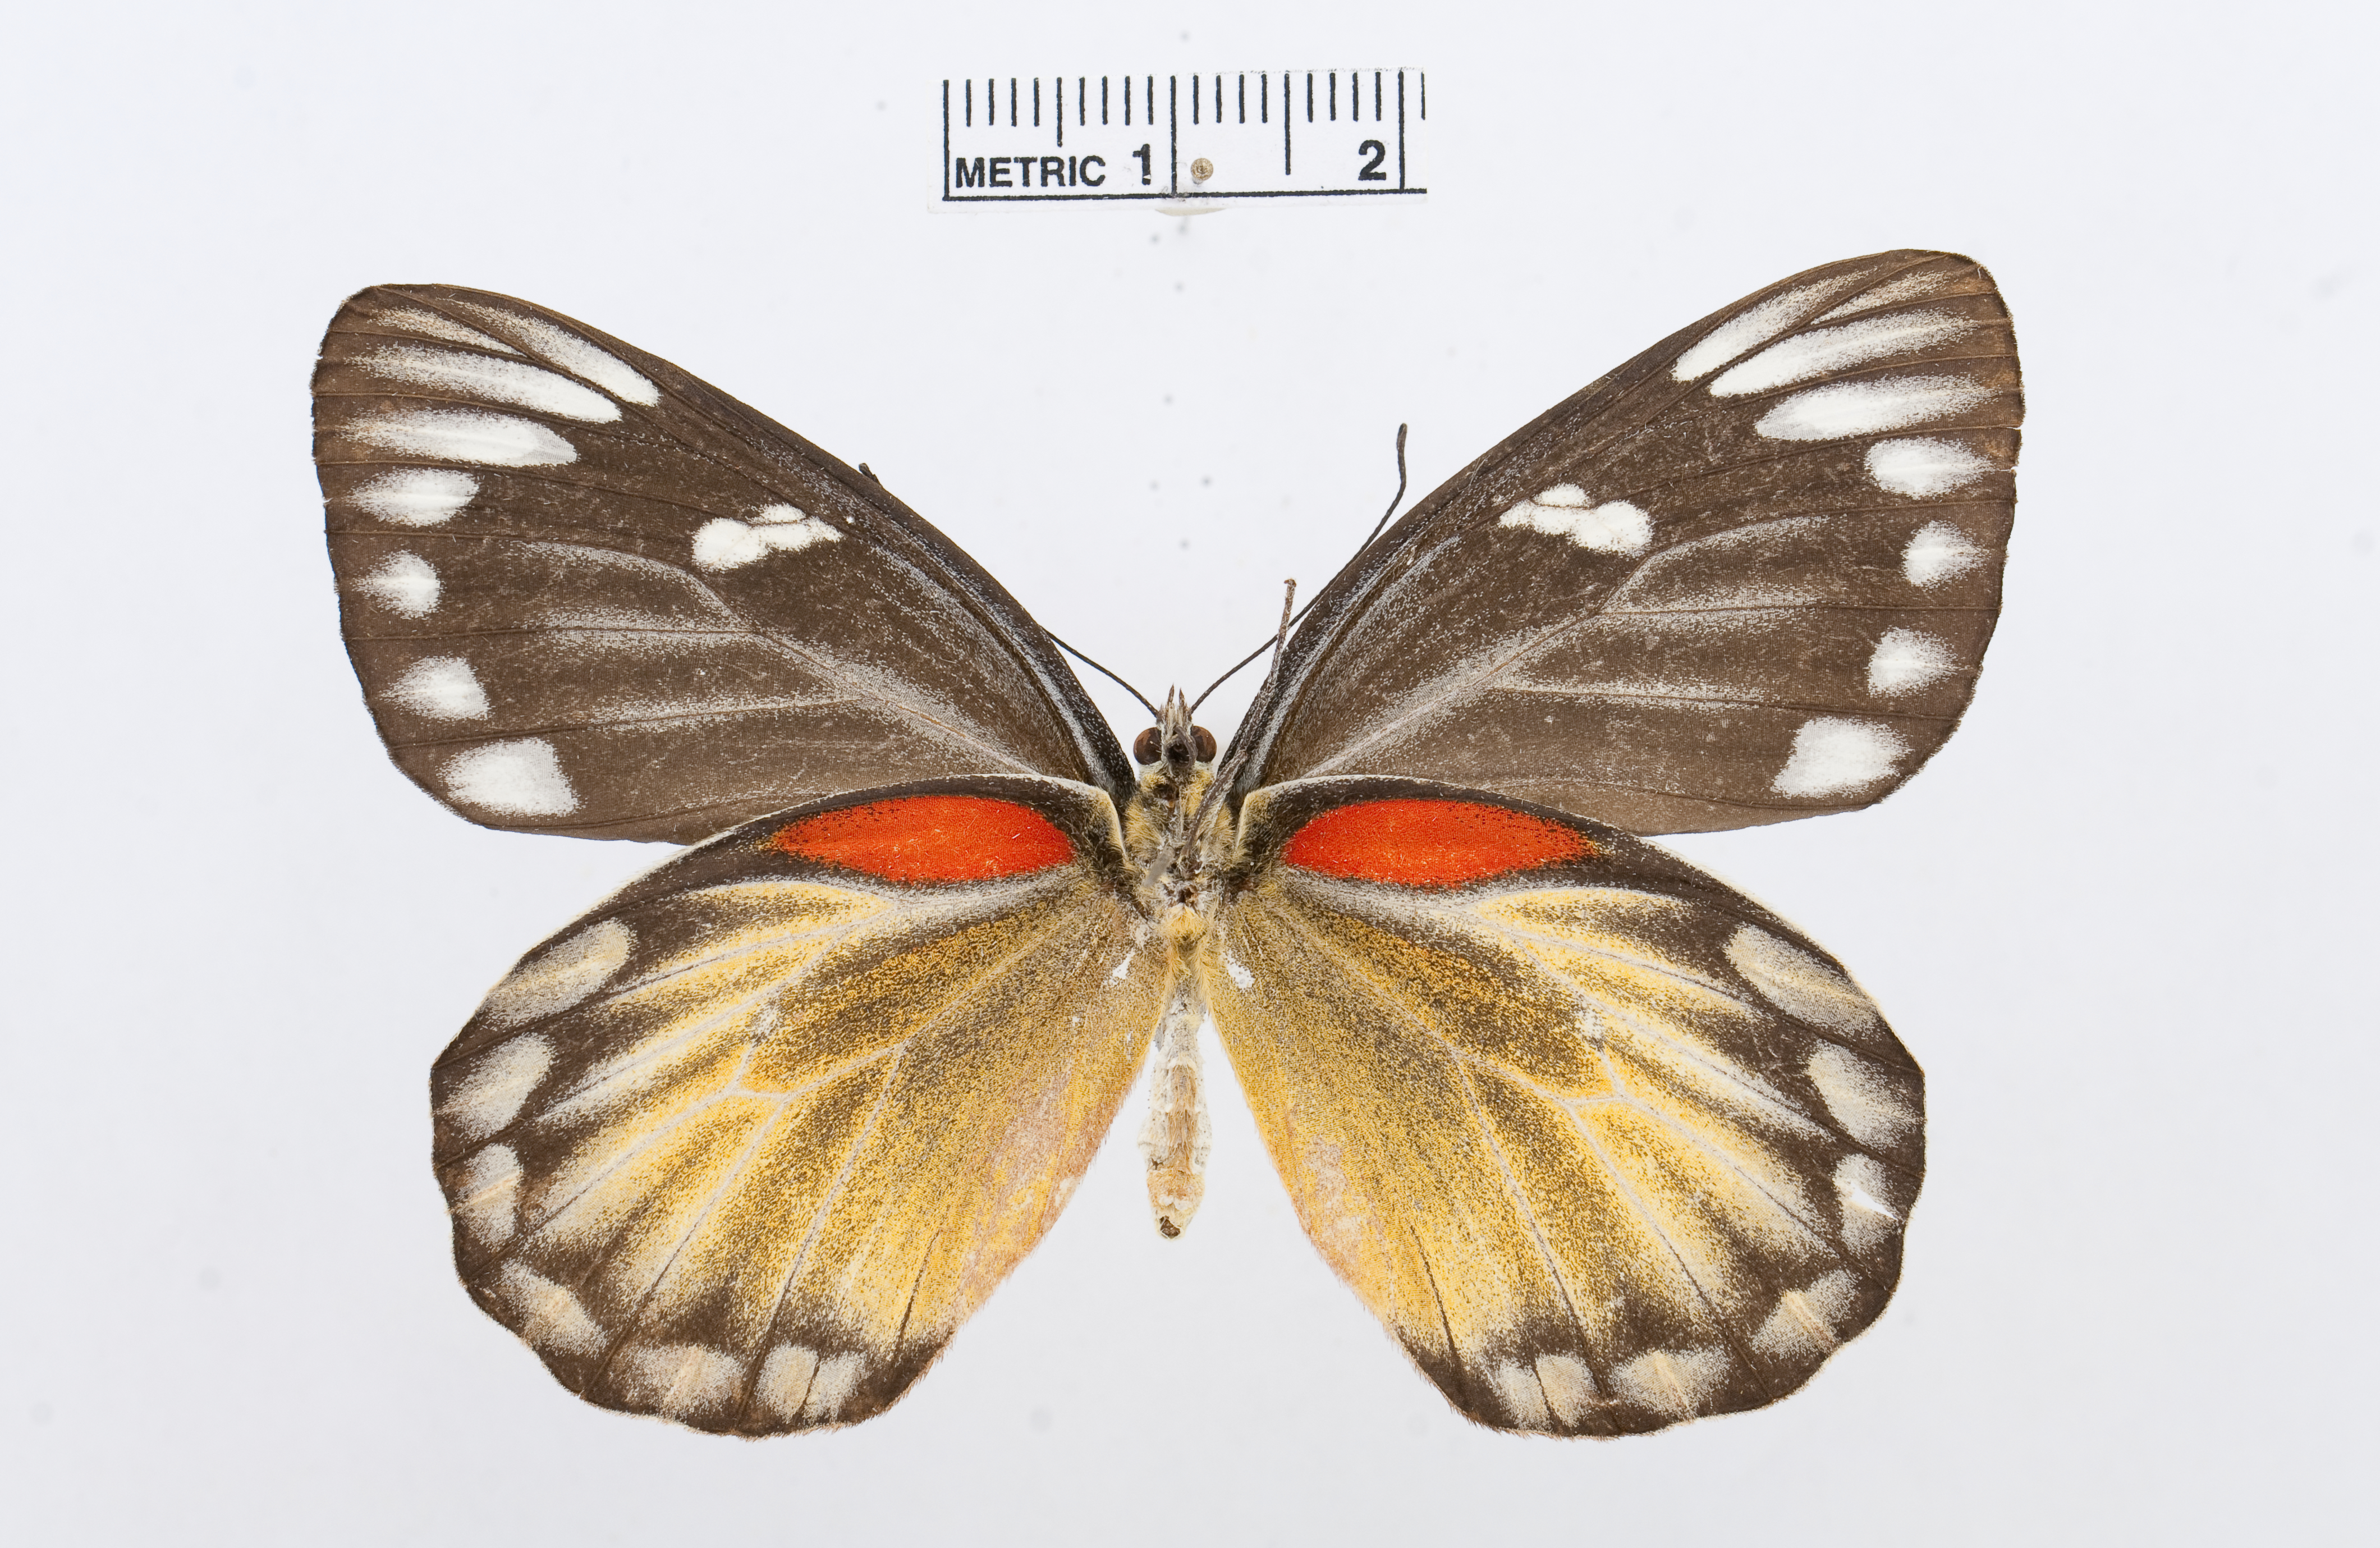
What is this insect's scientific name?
Delias descombesi
